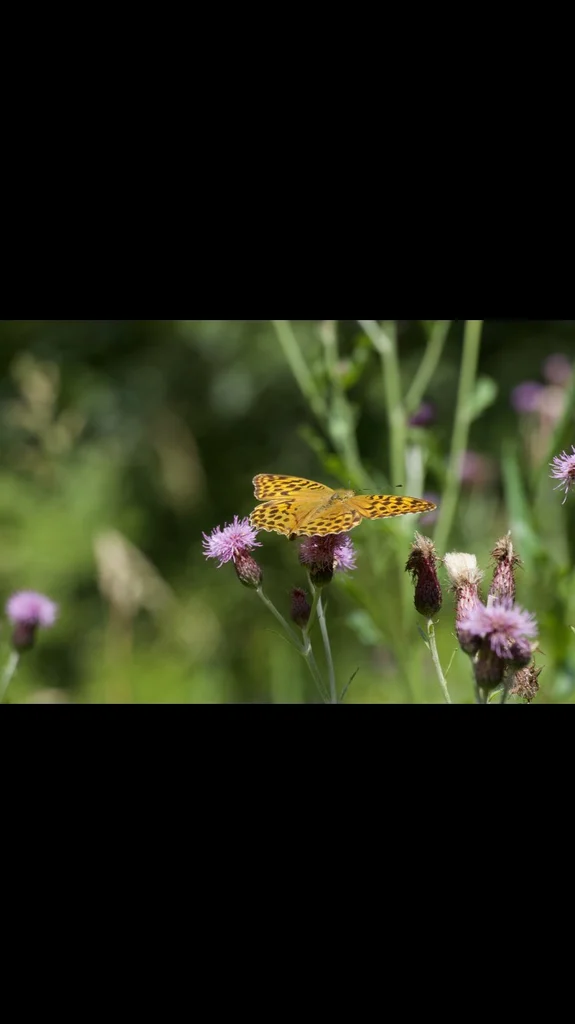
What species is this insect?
Argynnis paphia
